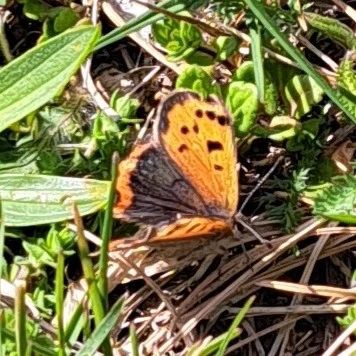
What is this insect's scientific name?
Lycaena phlaeas
